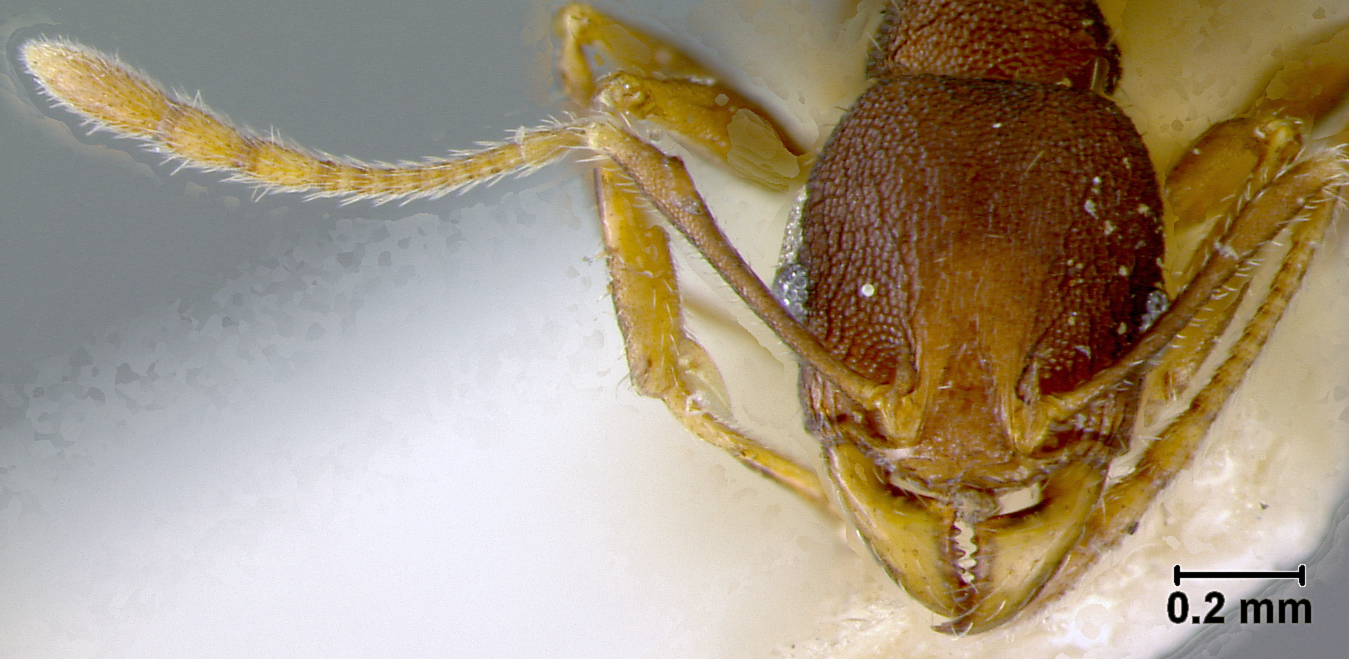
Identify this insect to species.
Pheidole caldwelli
